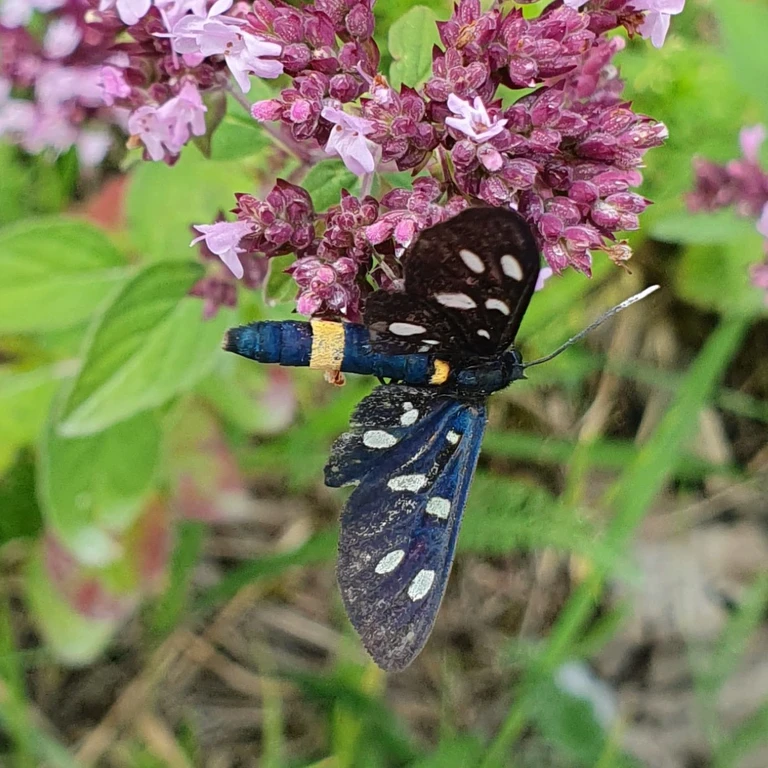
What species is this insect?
Amata phegea
